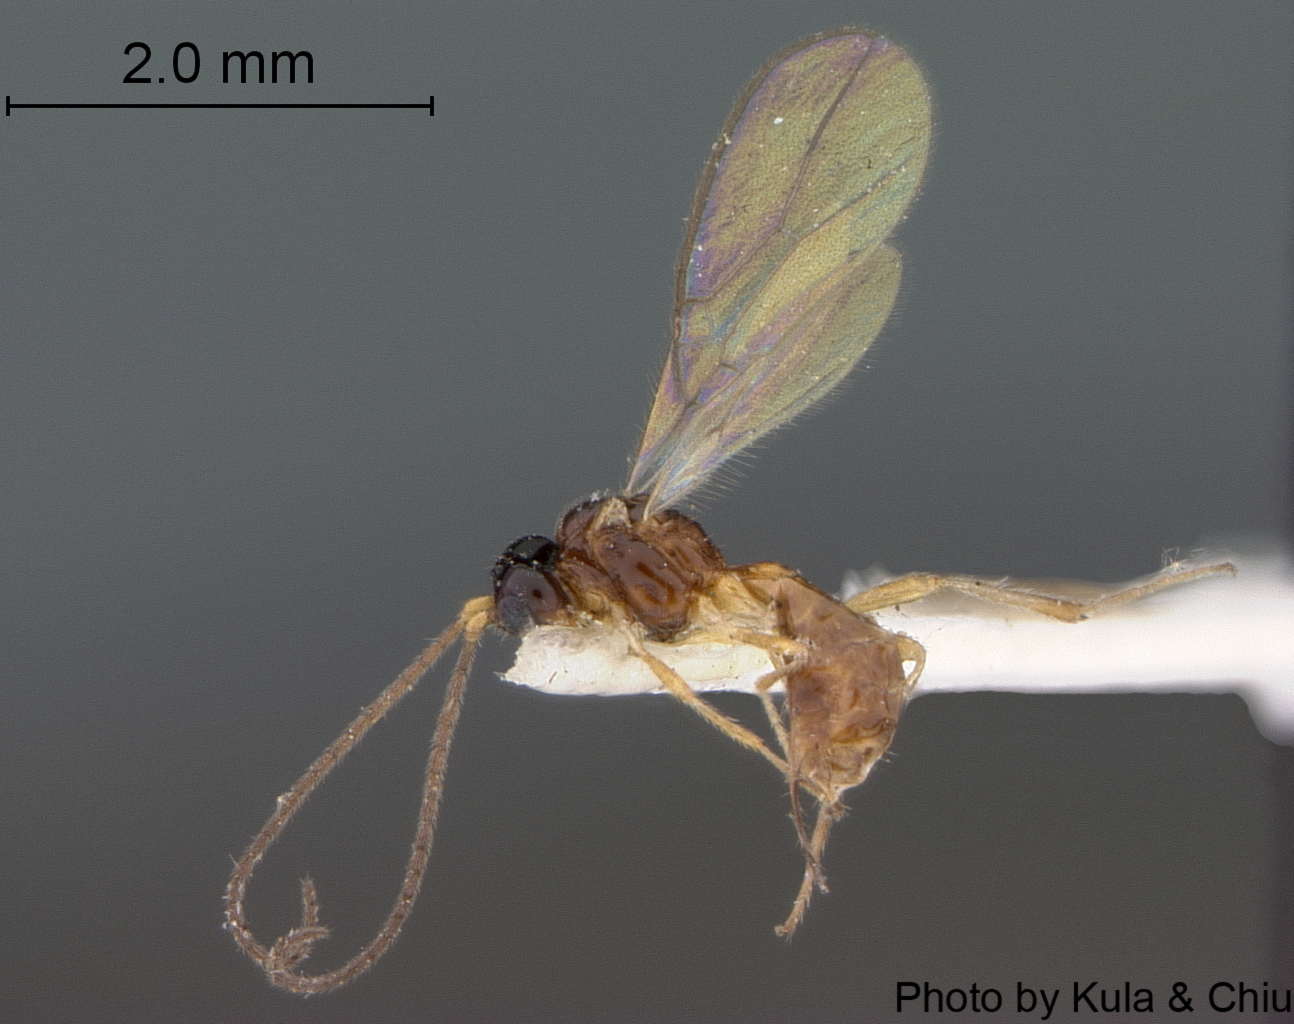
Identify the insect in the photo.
Aspilota clayensis
